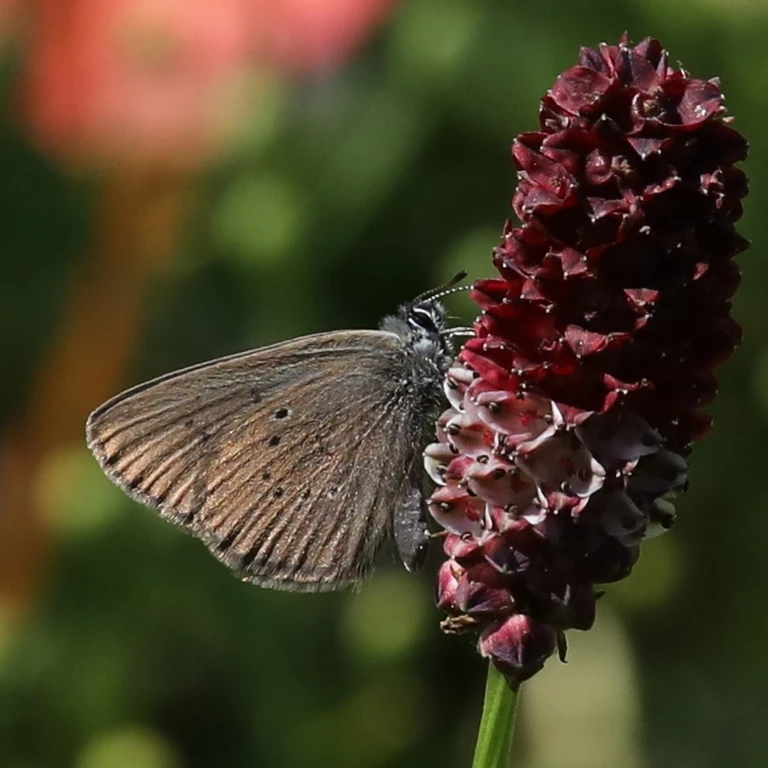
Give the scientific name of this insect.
Phengaris nausithous (also Maculinea nausithous)
